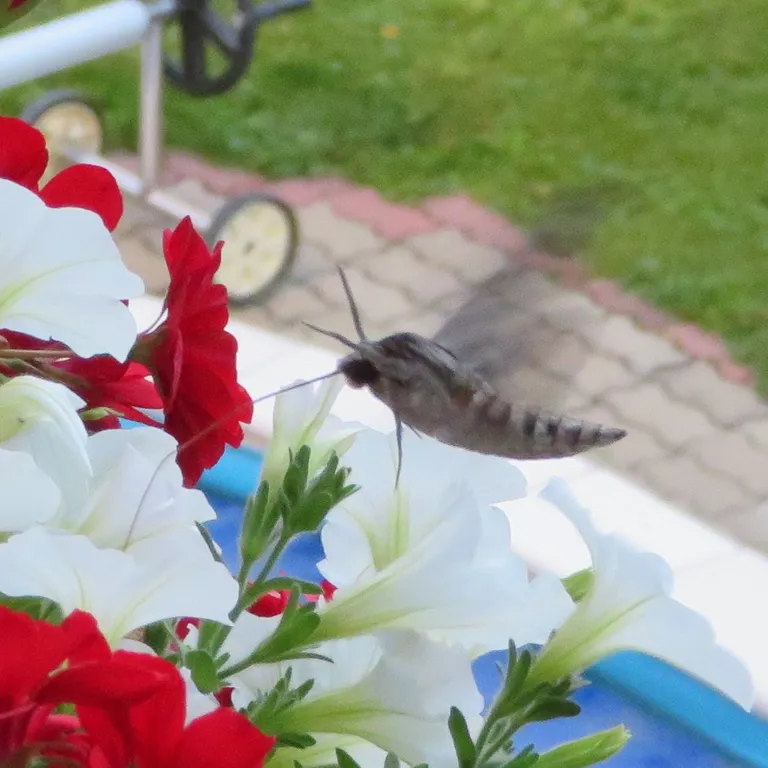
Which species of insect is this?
Agrius convolvuli
